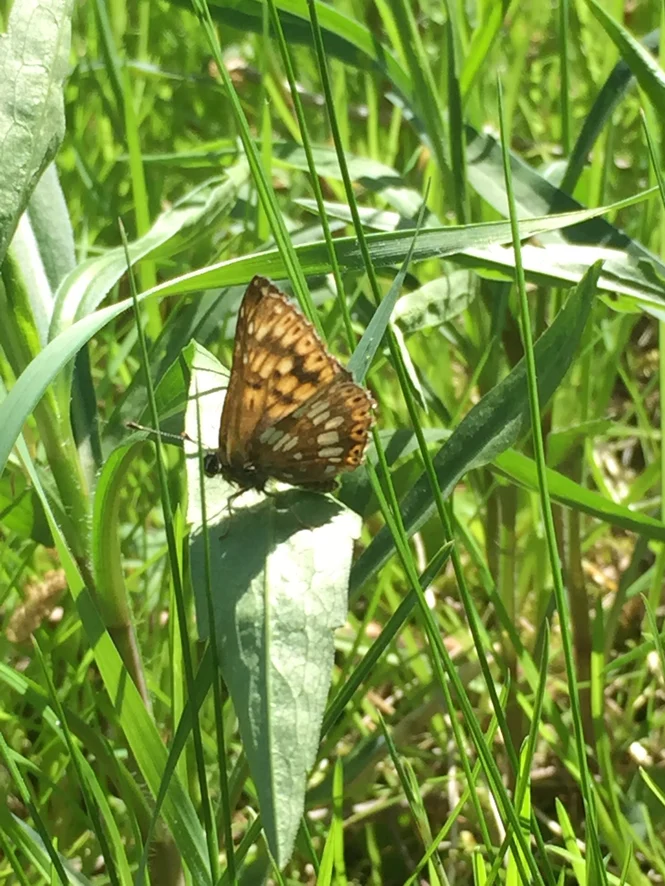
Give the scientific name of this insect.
Hamearis lucina
